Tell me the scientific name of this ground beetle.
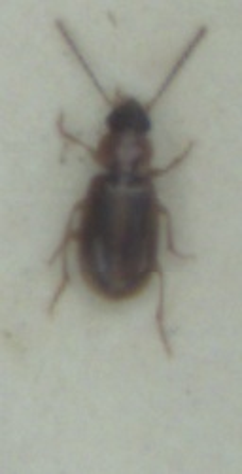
Acupalpus dubius
